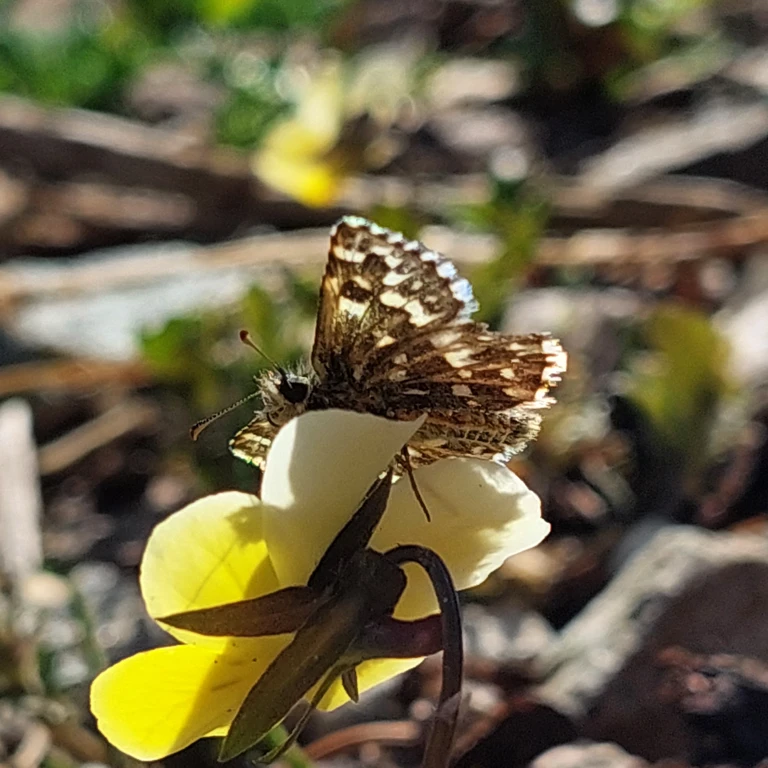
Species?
Pyrgus malvae
